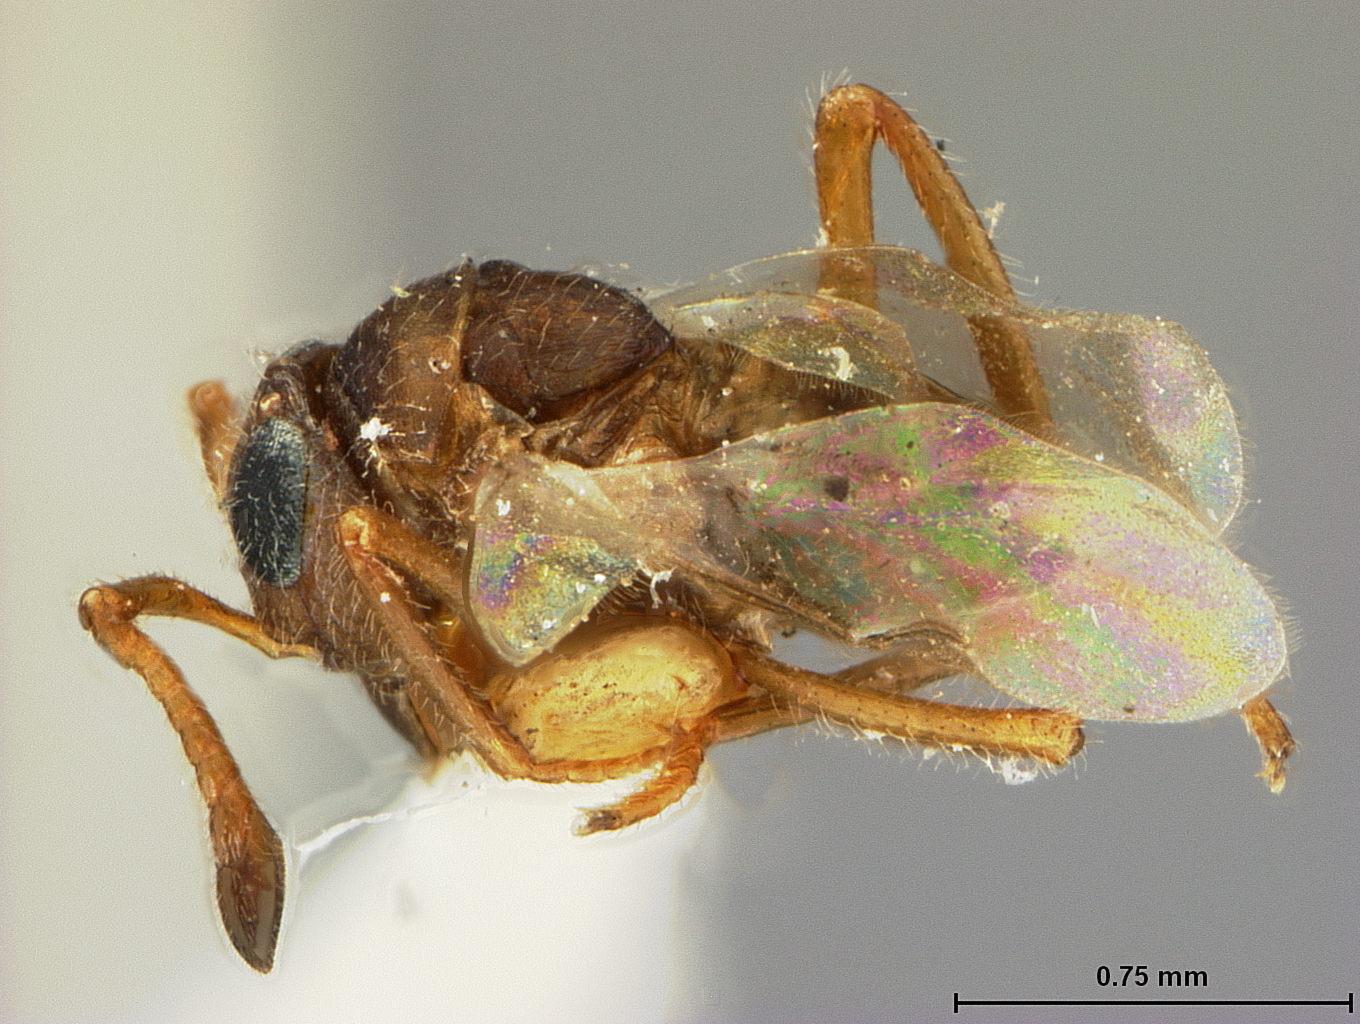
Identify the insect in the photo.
Taftia prodeniae
